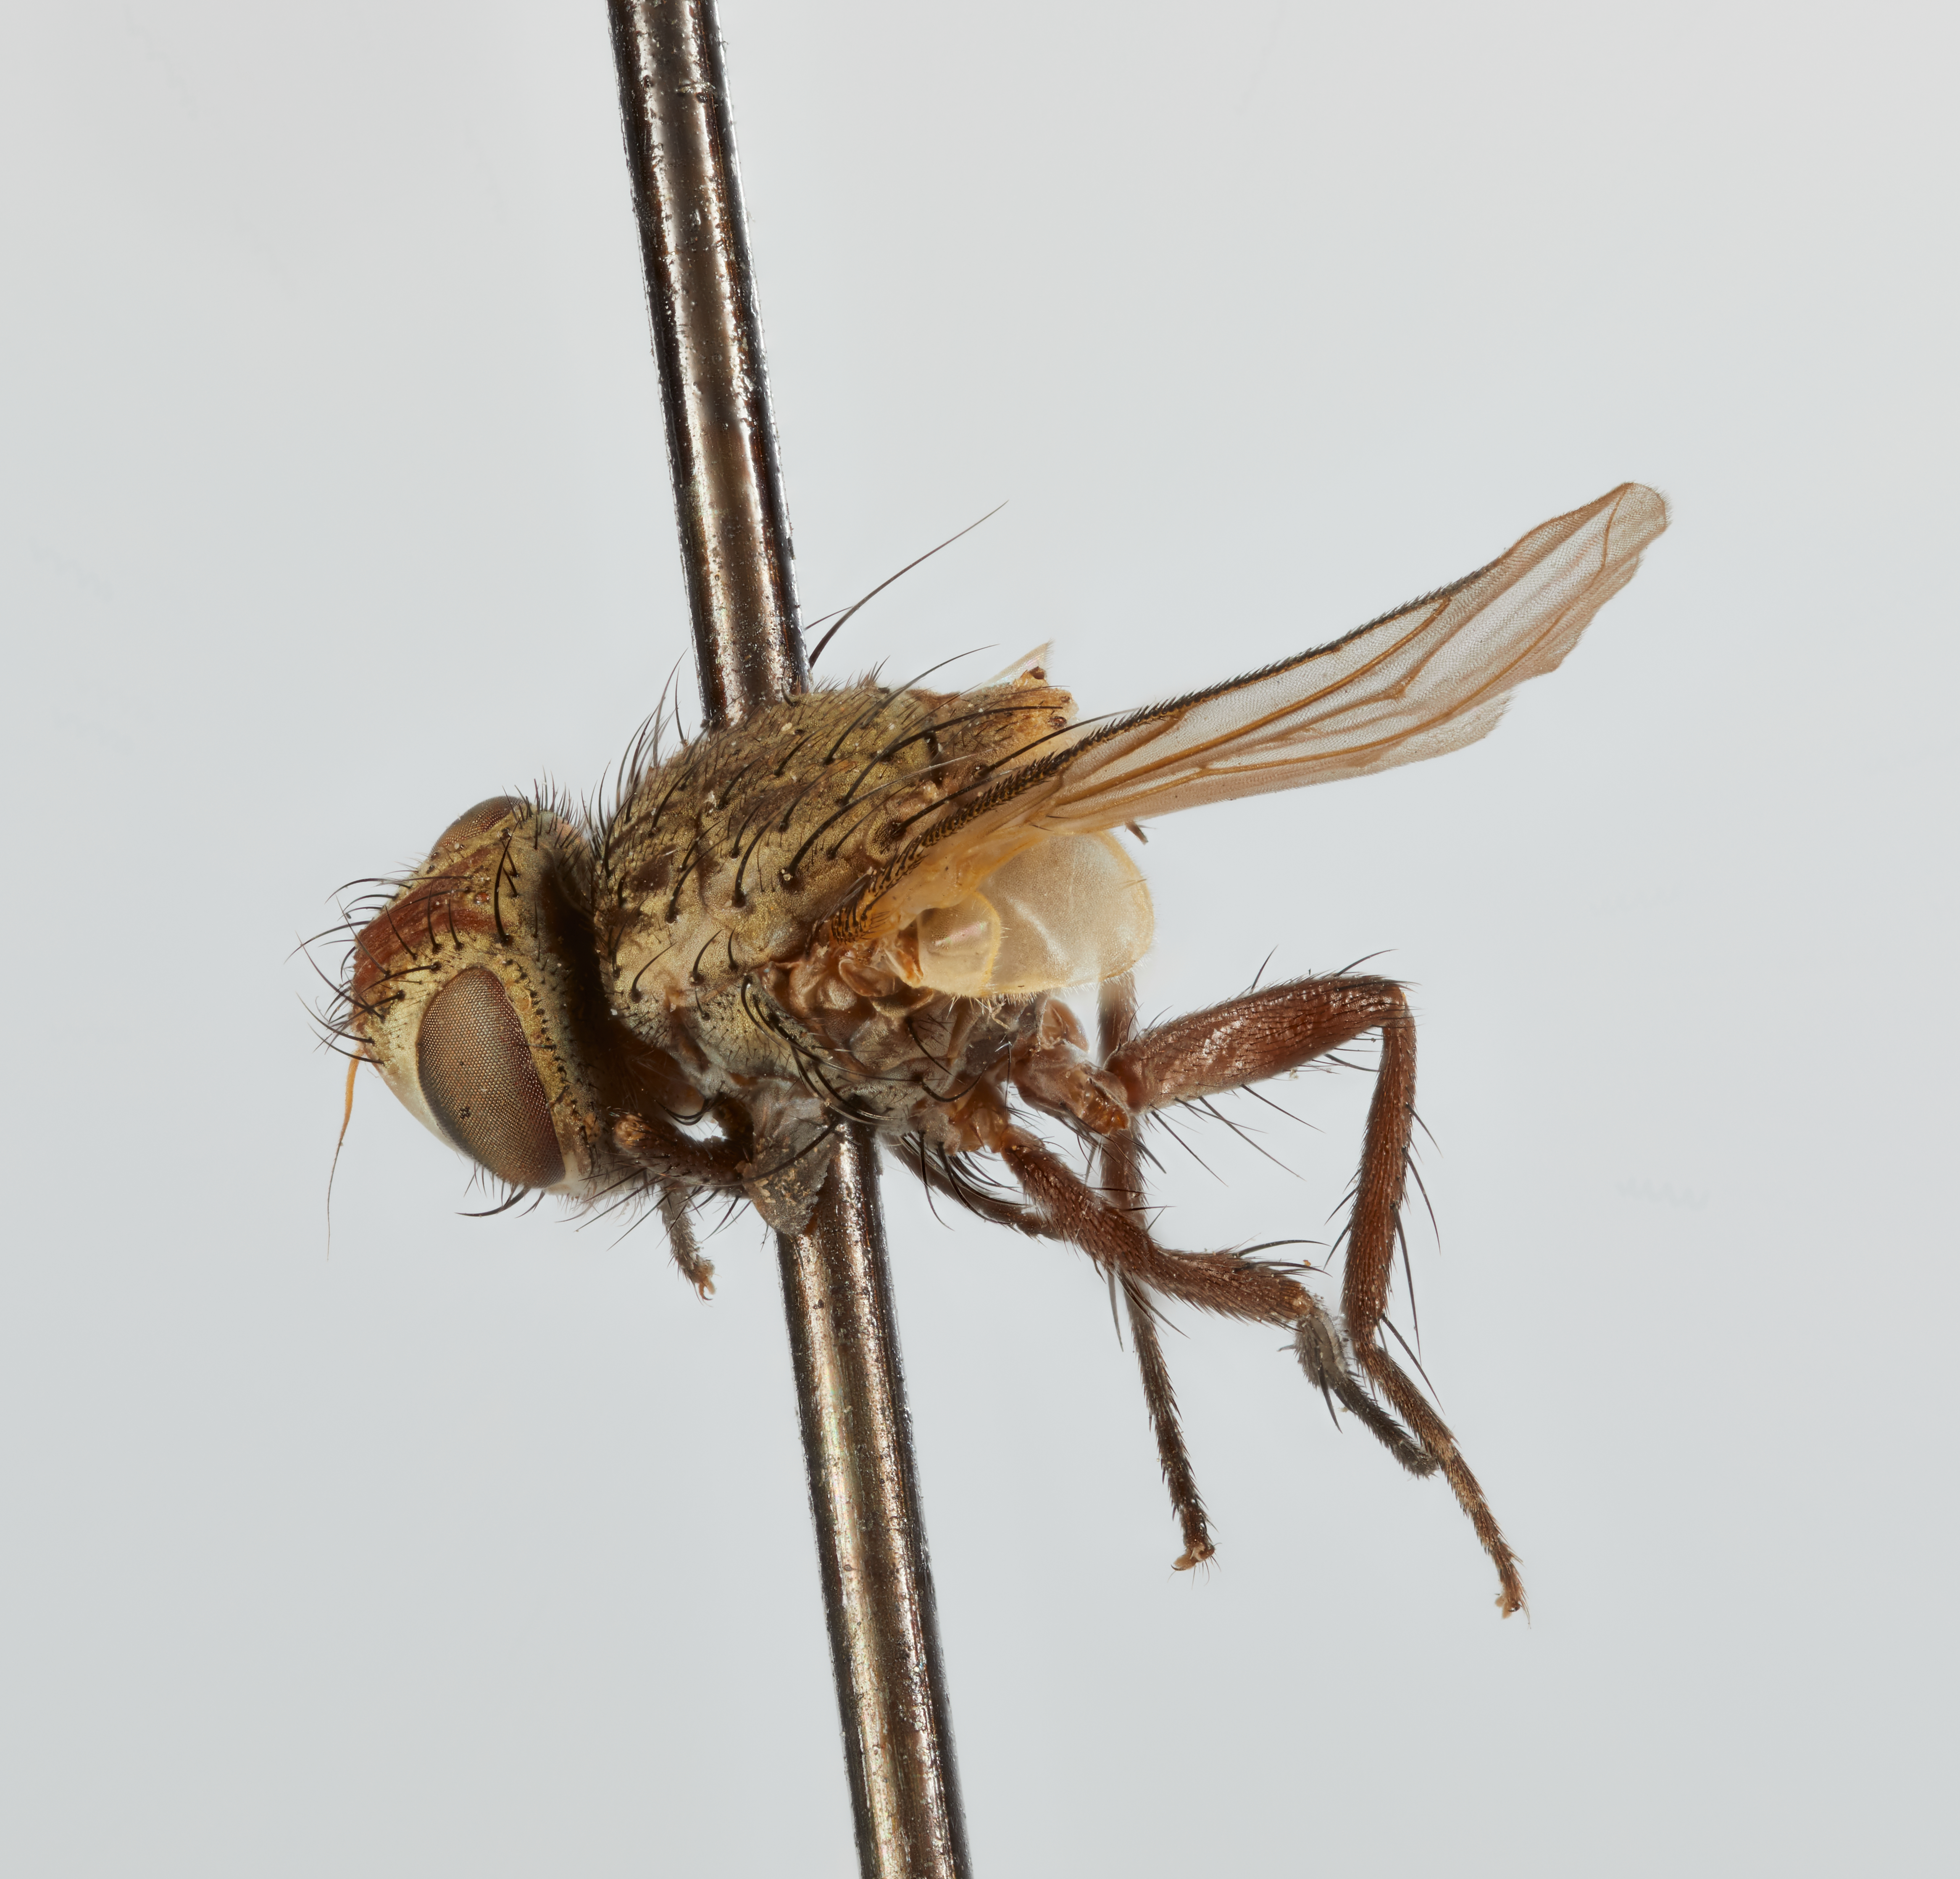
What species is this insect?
Pexomyia genalis
